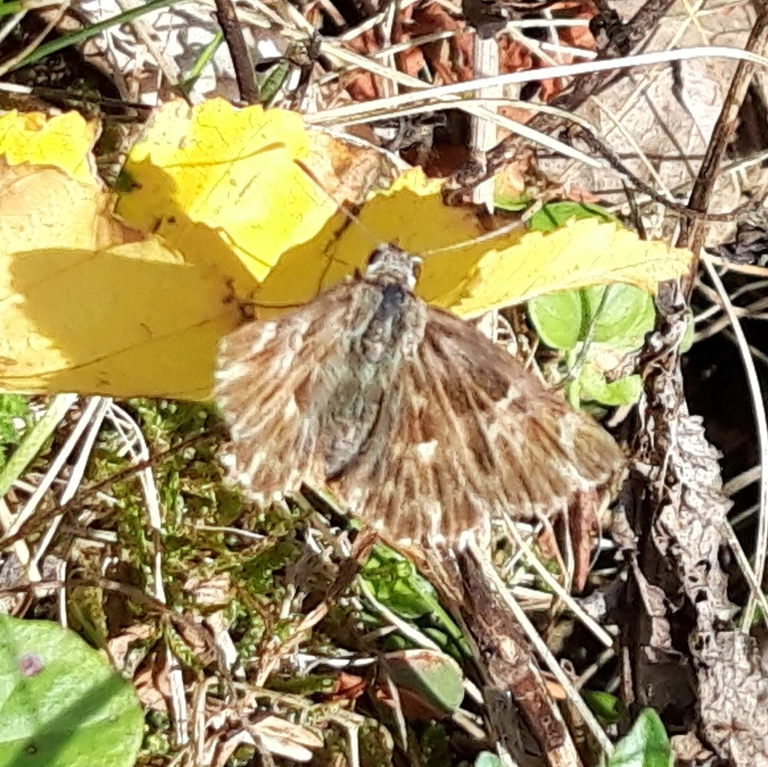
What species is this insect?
Muschampia floccifera (also Carcharodus floccifera)
